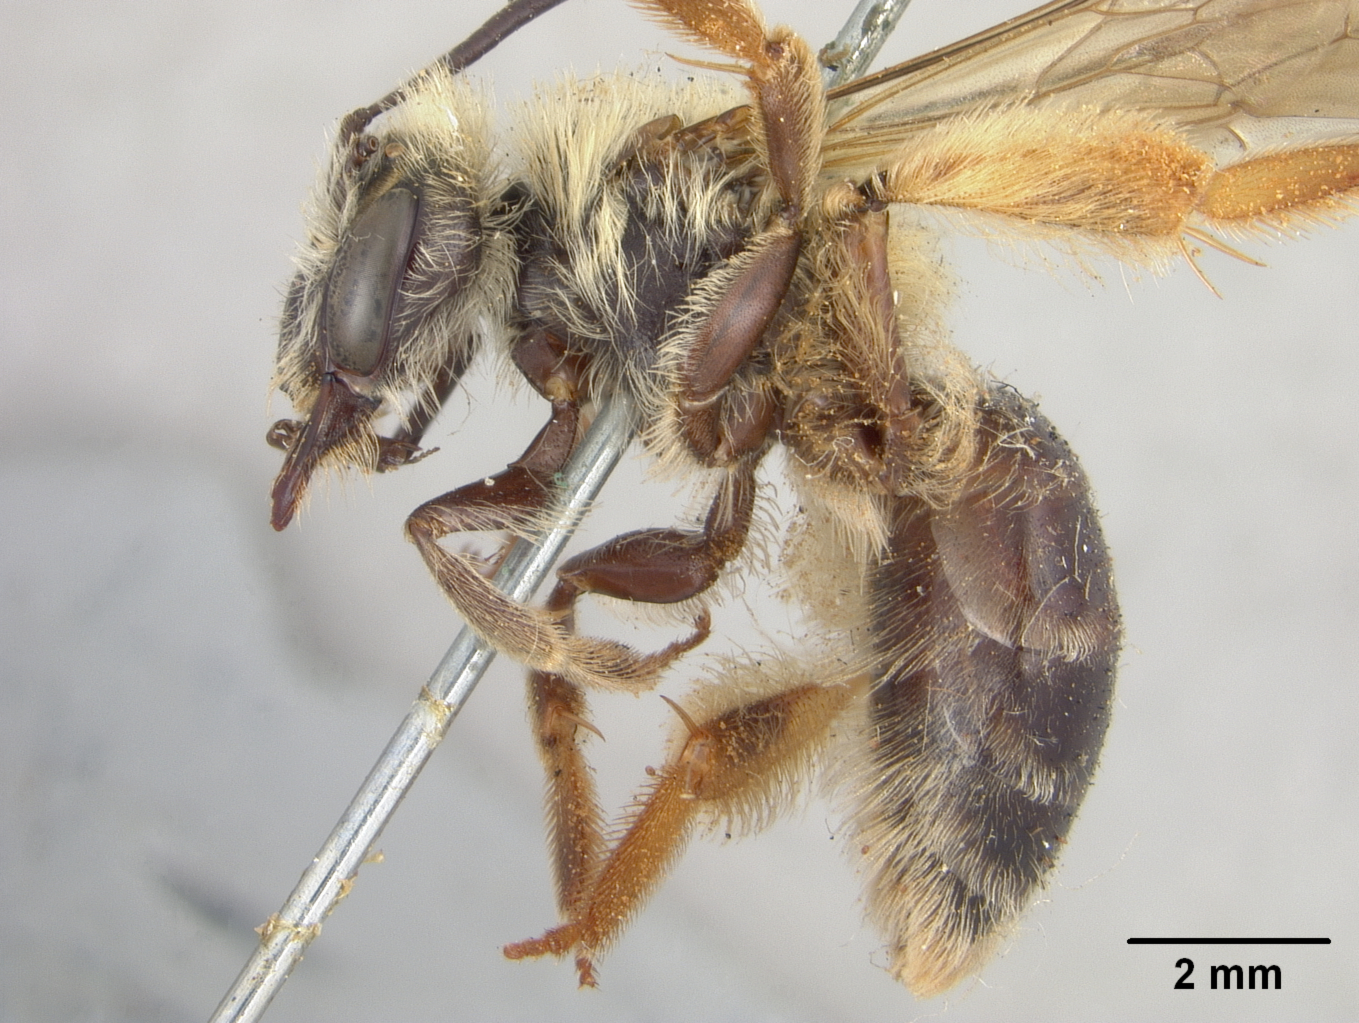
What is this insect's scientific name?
Andrena nitidior
